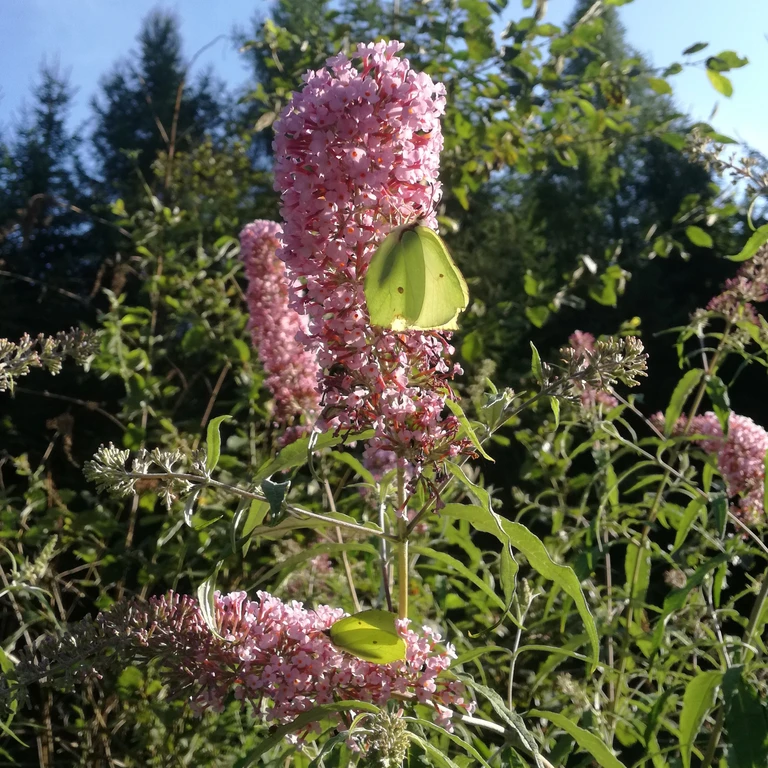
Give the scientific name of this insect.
Gonepteryx rhamni
